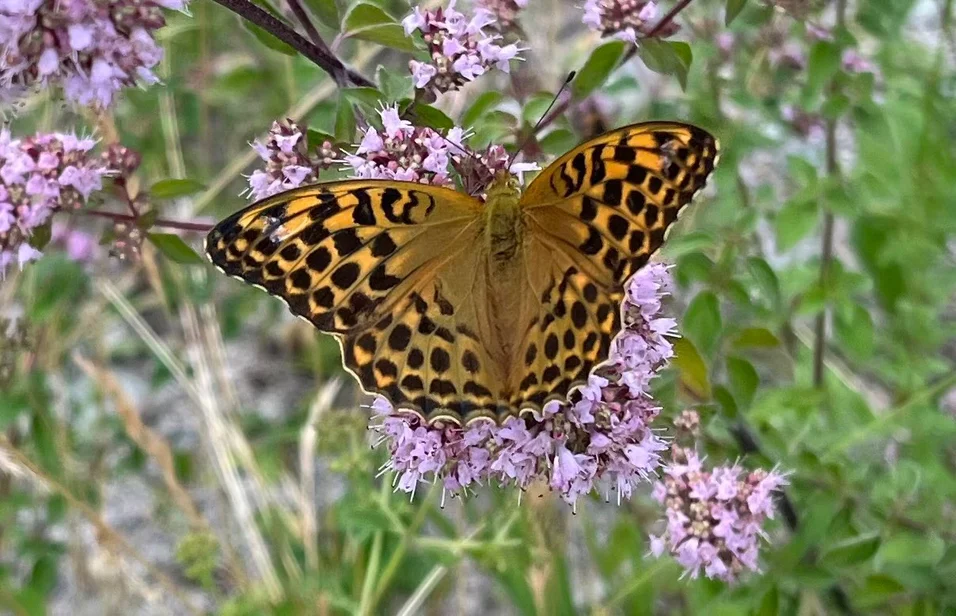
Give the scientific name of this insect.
Argynnis paphia
